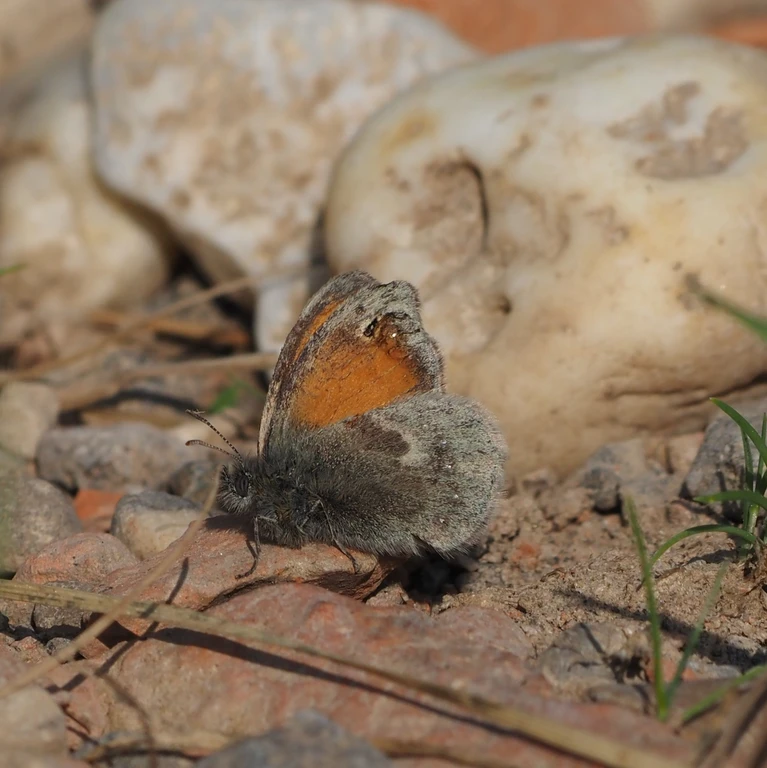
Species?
Coenonympha pamphilus
